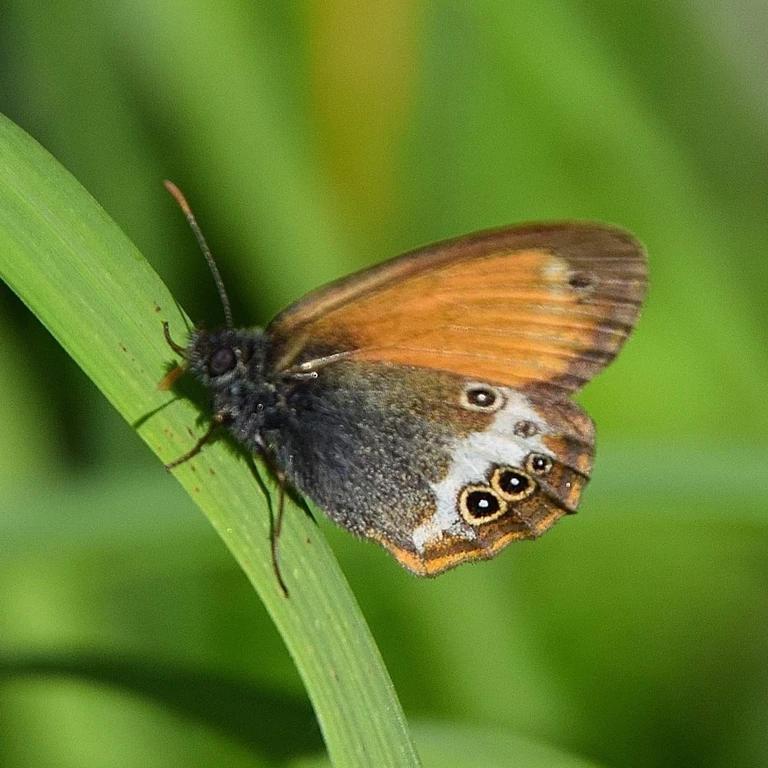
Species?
Coenonympha arcania
